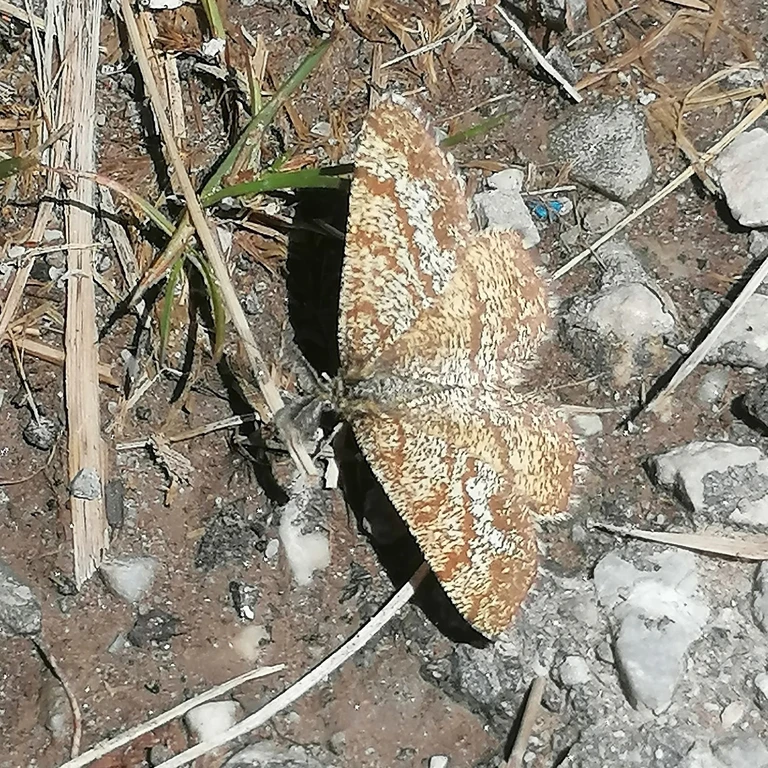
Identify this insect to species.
Ematurga atomaria
